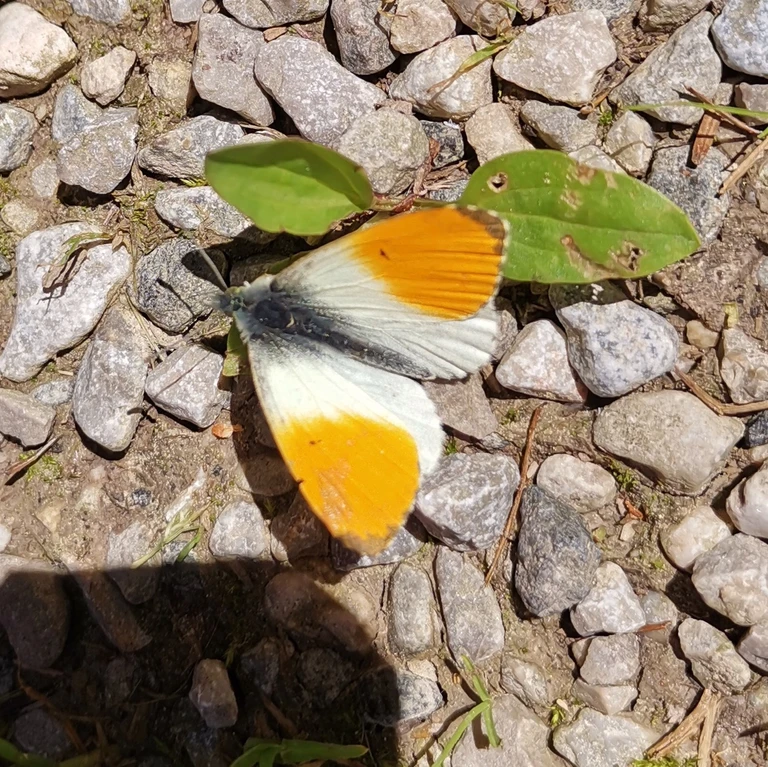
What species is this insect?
Anthocharis cardamines
